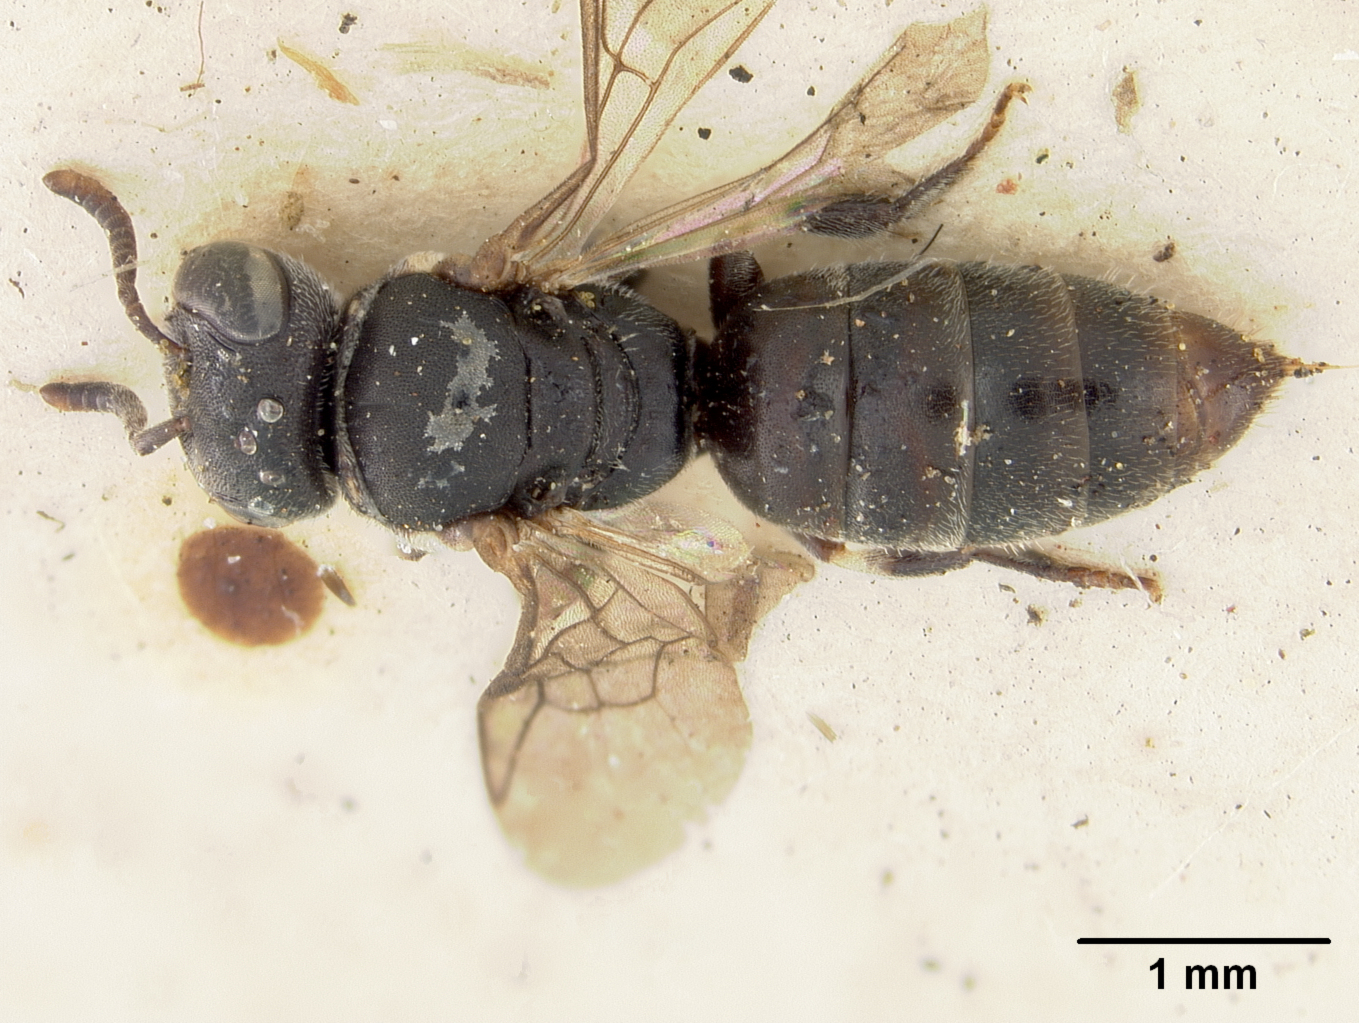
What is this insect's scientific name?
Euryglossa asperithorax
